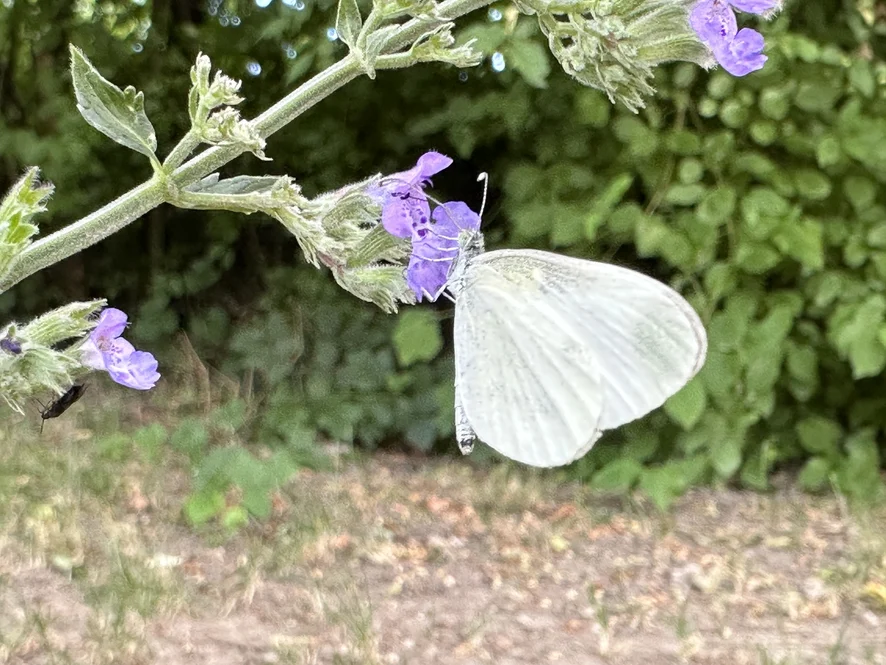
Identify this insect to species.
Leptidea sinapis/juvernica
